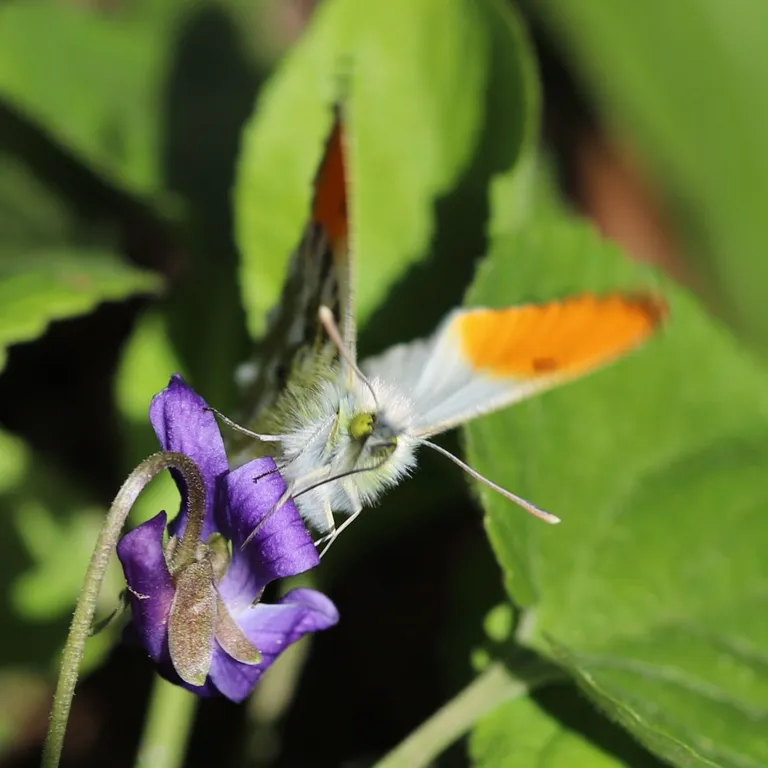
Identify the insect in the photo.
Anthocharis cardamines
